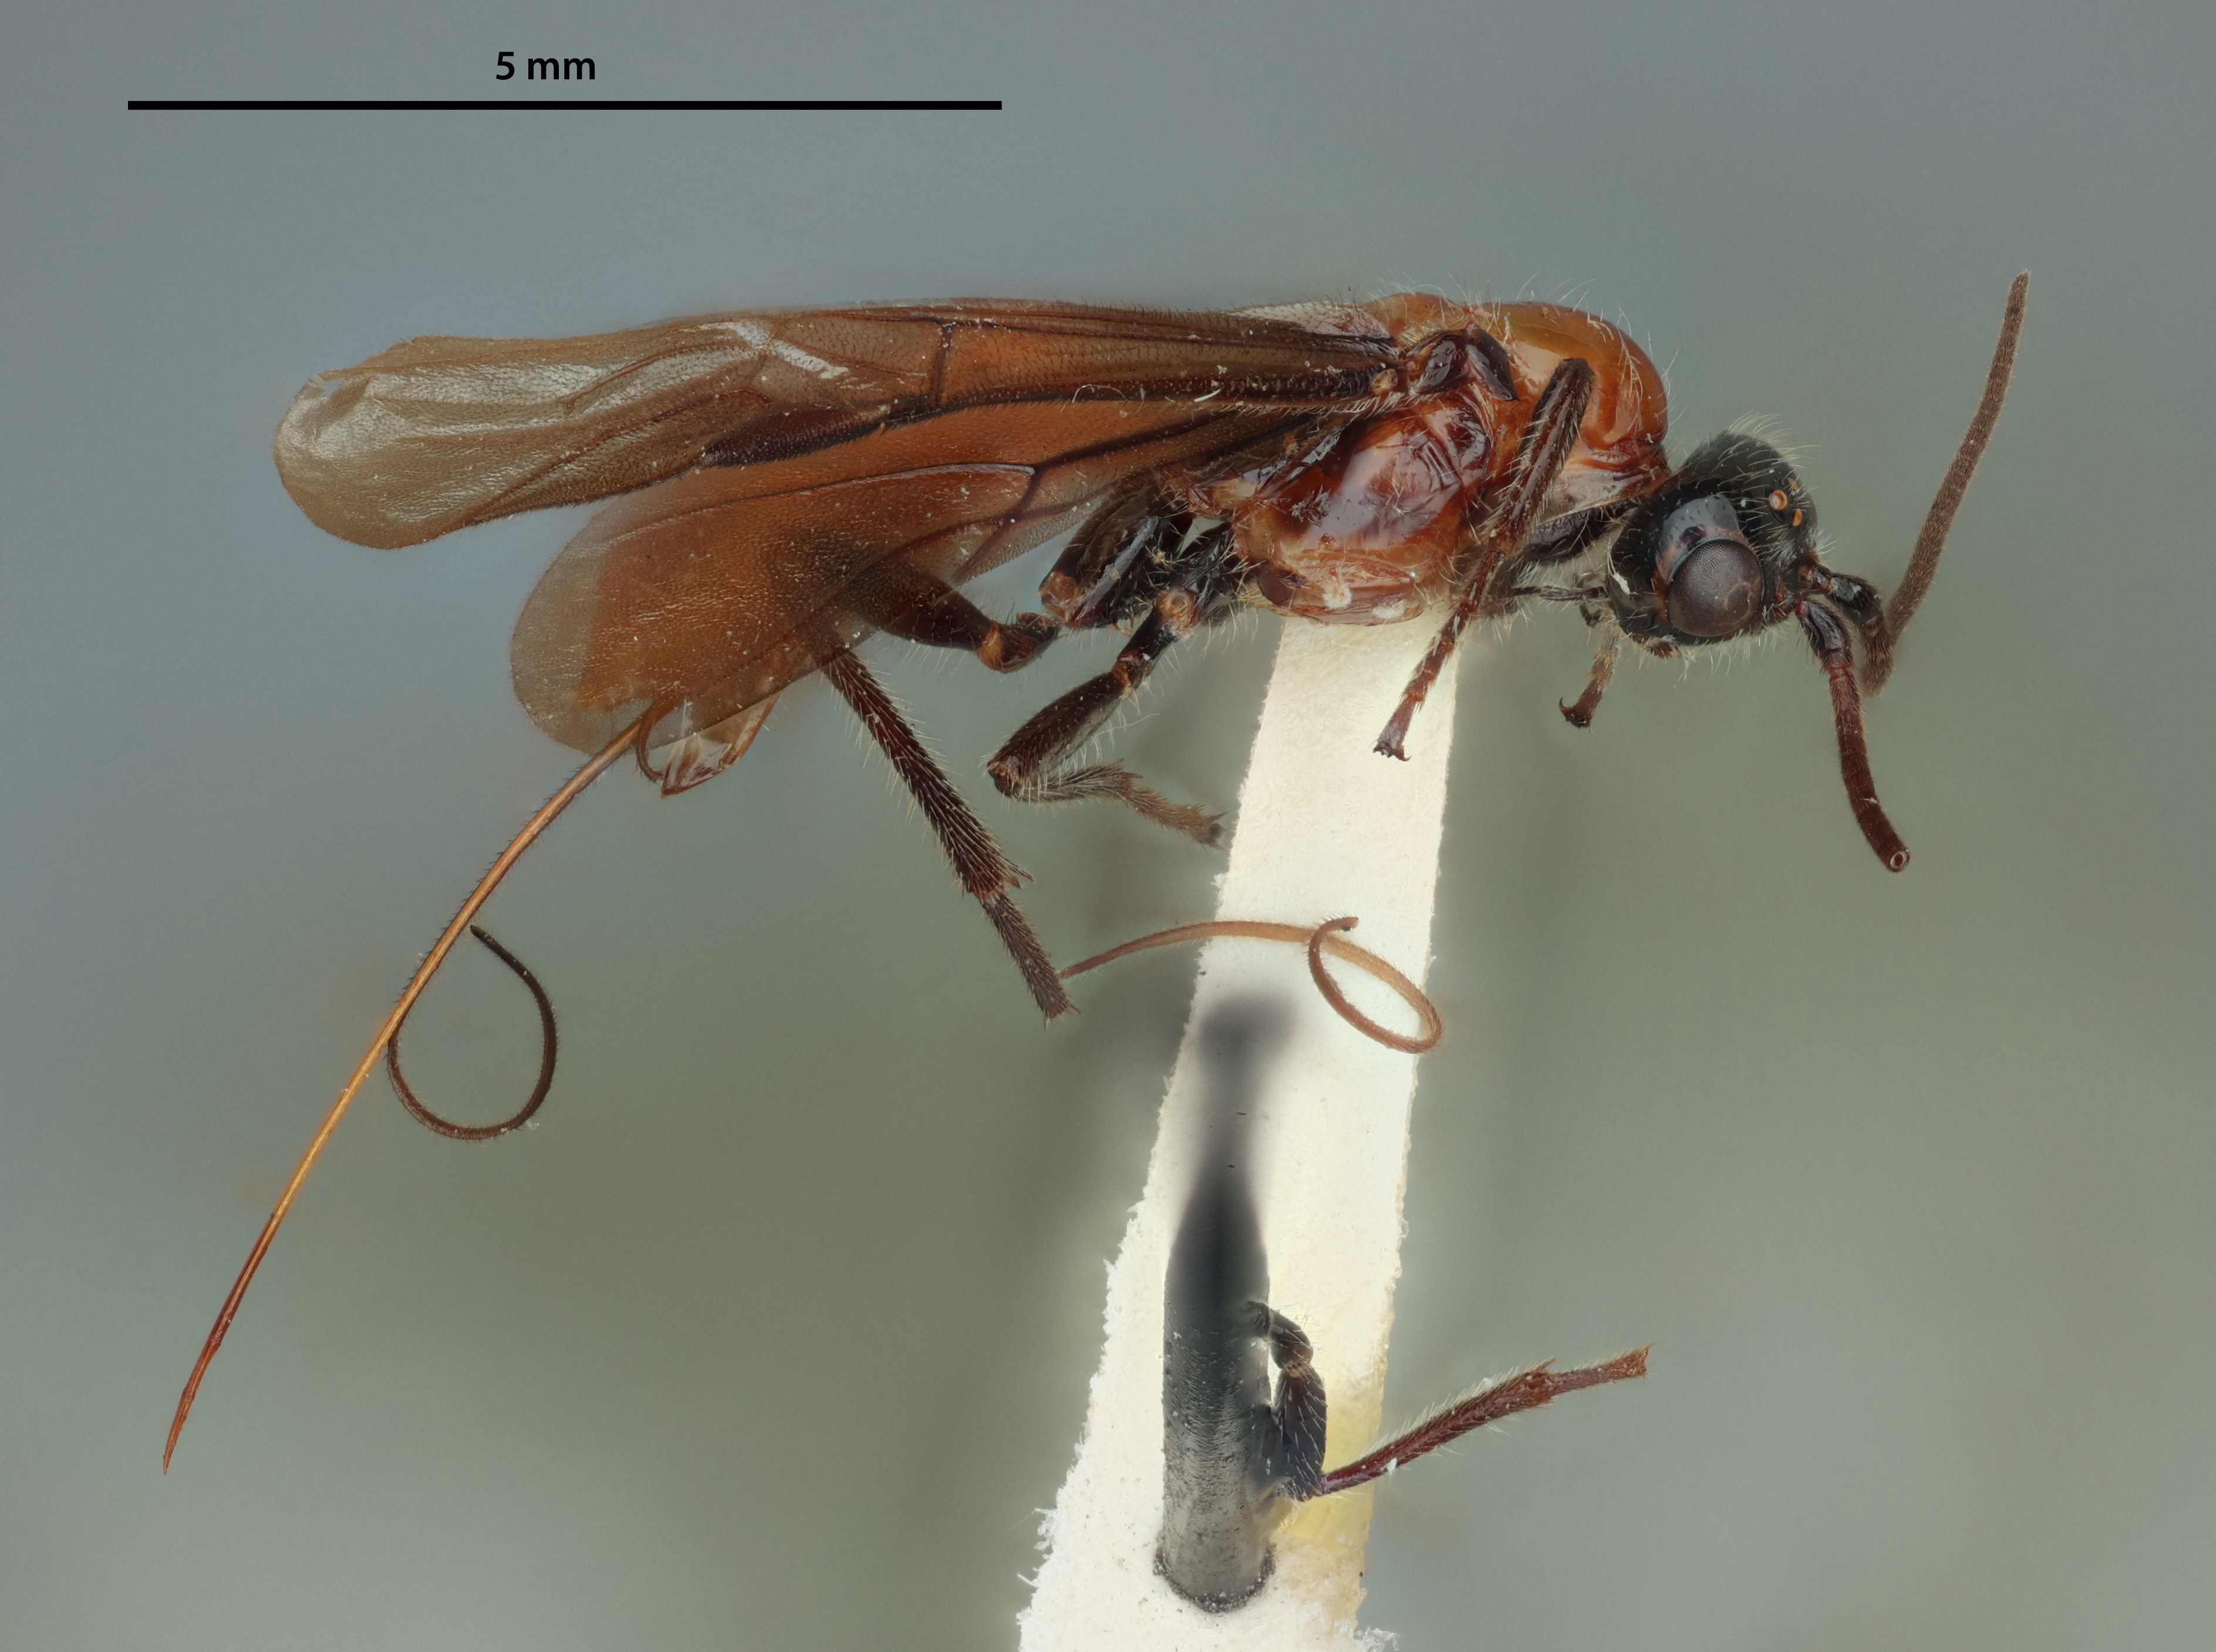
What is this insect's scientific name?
Vipio moneilemae
